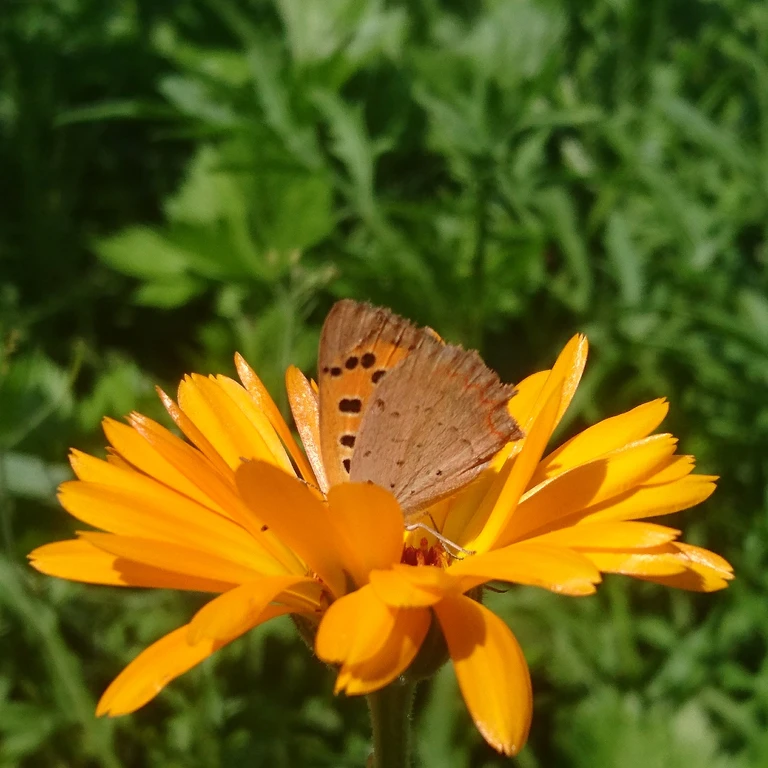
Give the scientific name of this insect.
Lycaena phlaeas
